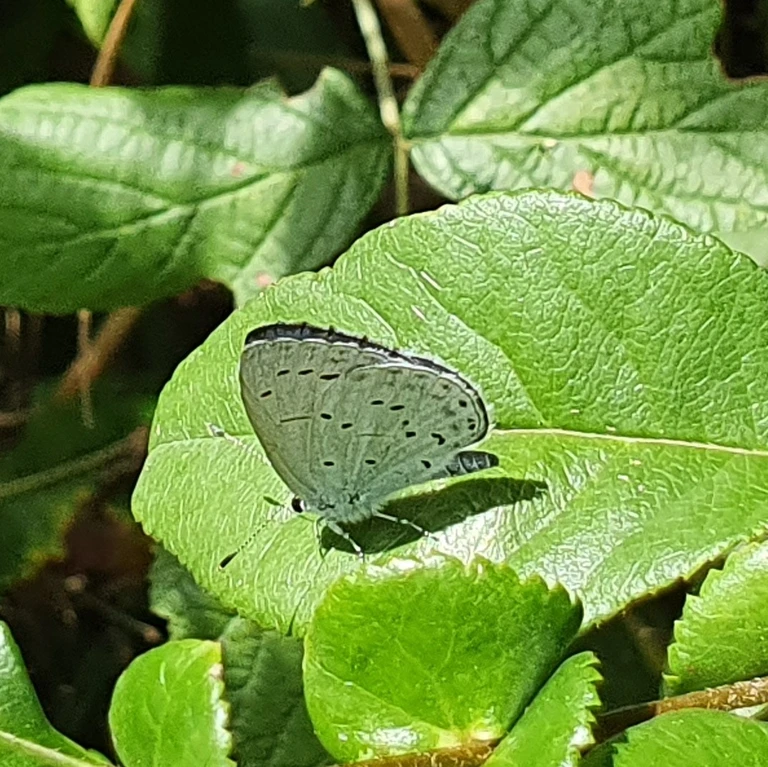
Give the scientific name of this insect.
Celastrina argiolus
